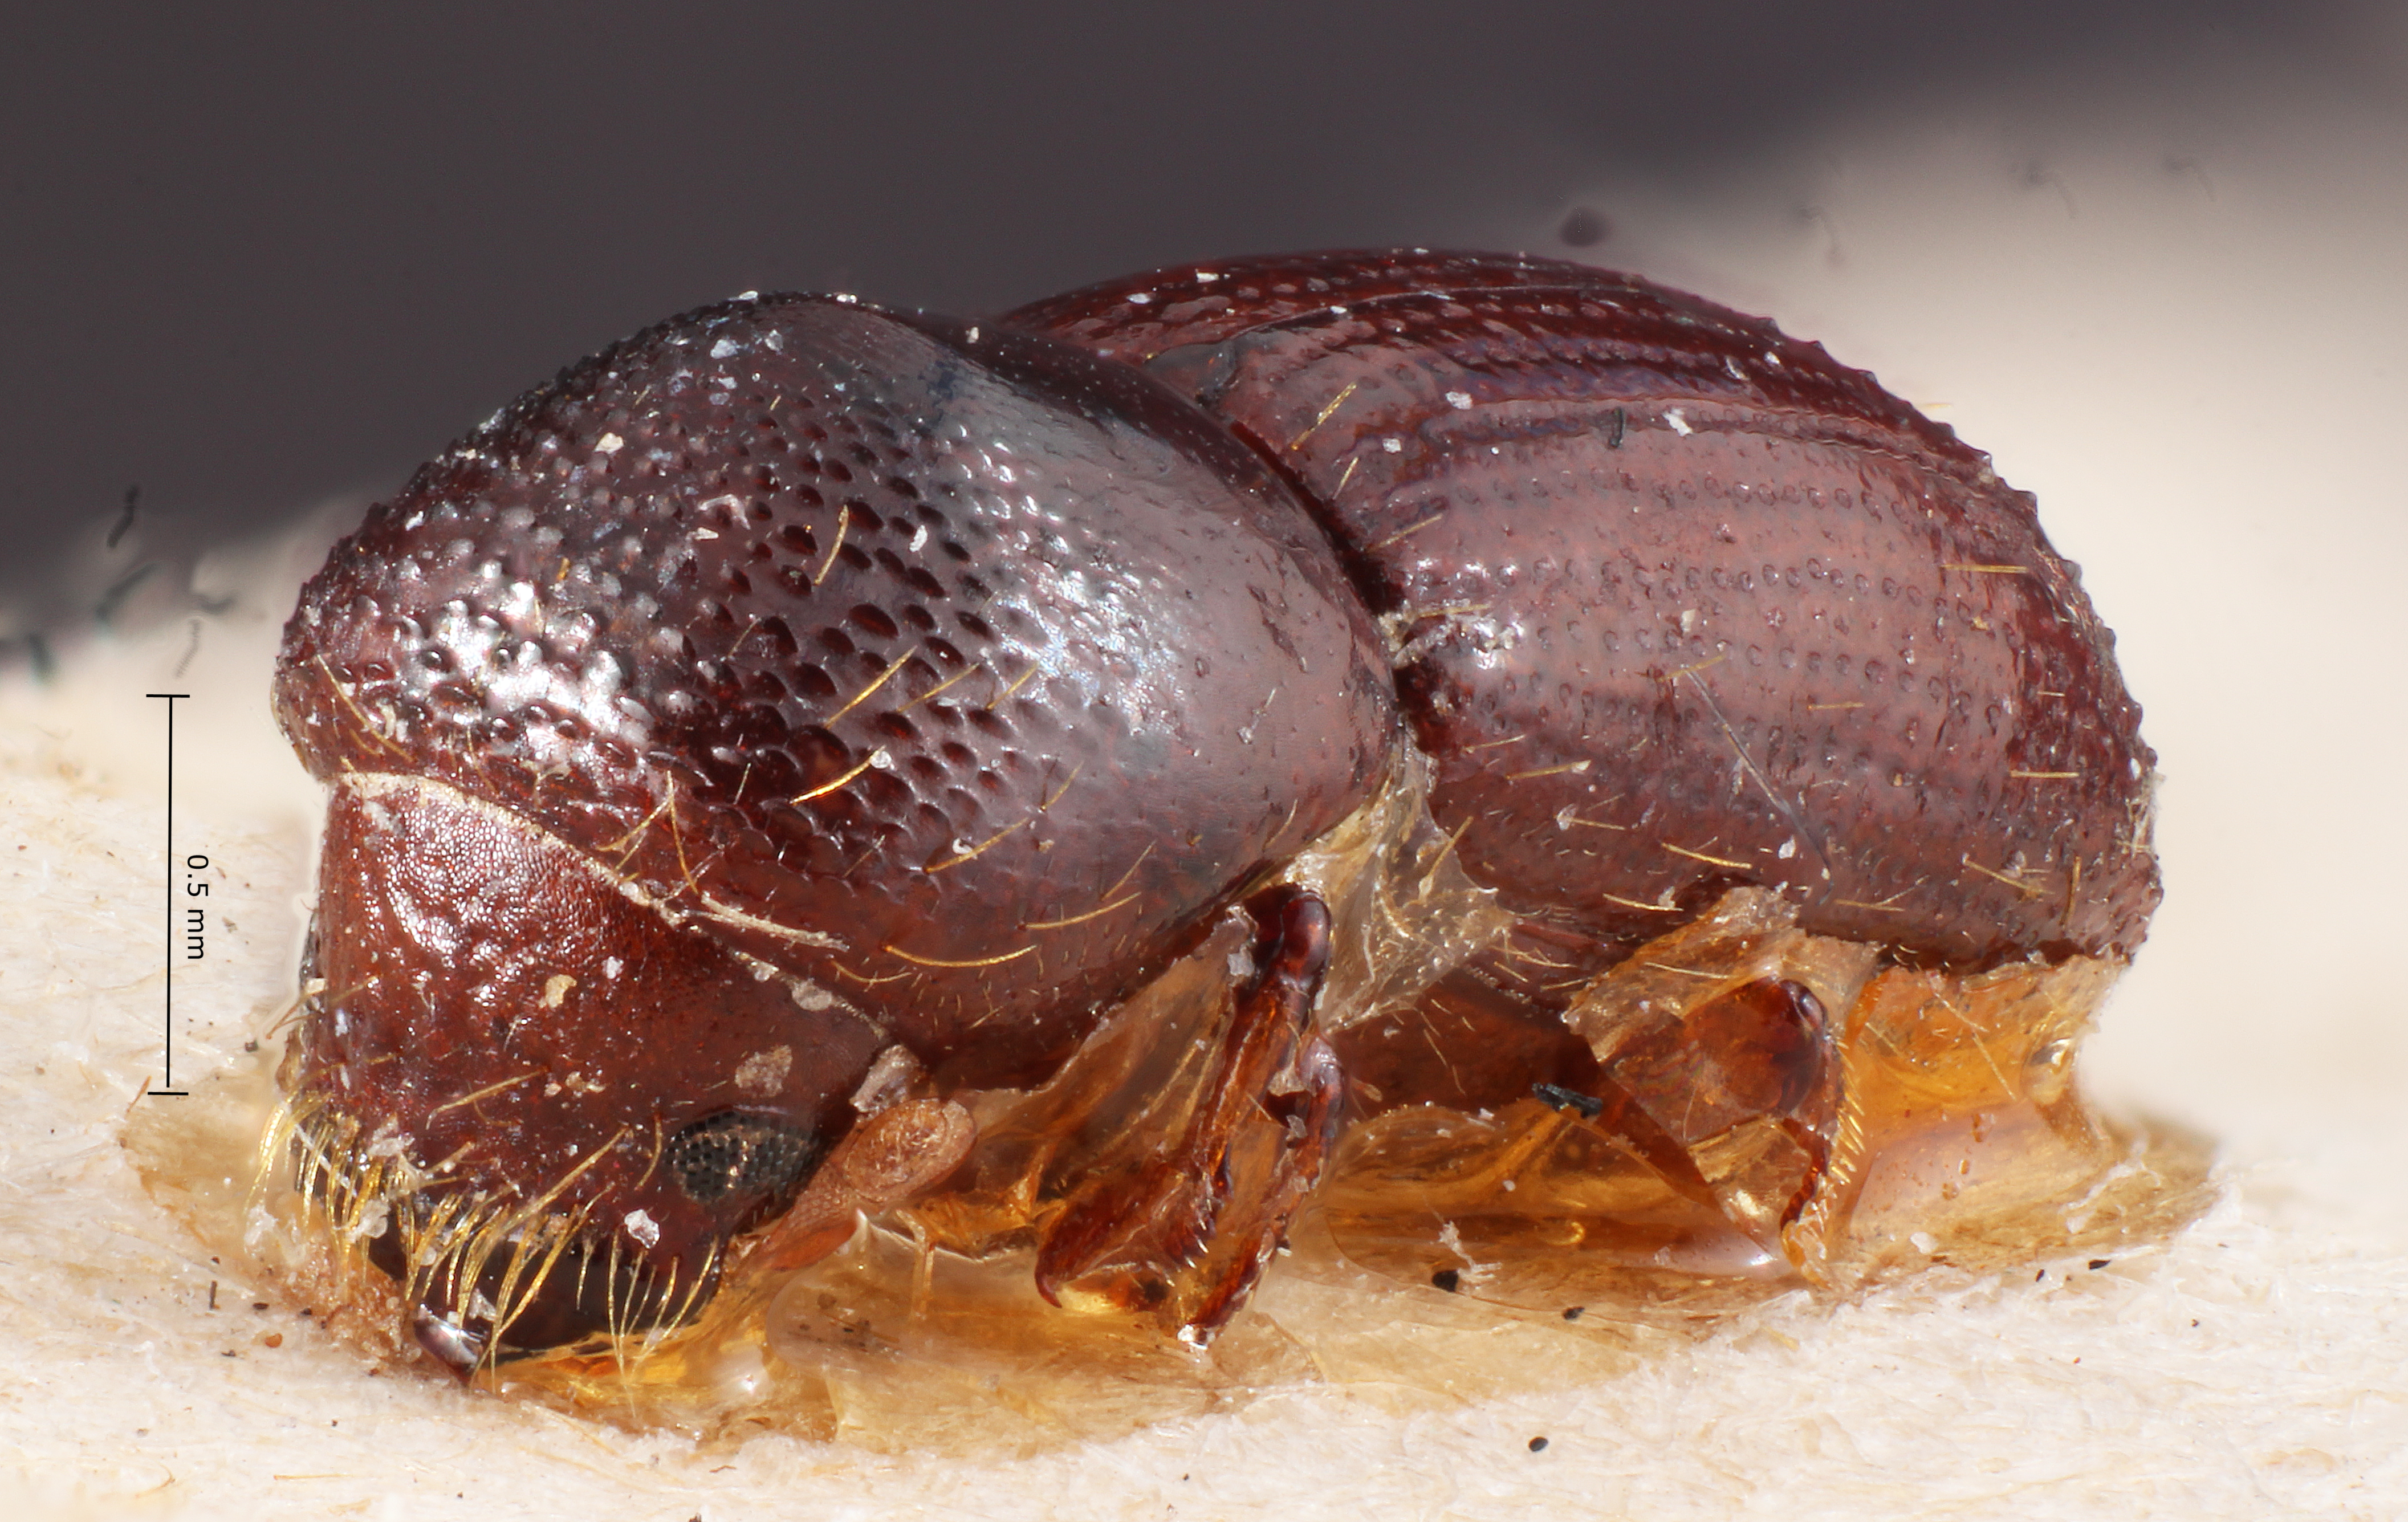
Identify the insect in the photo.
Xyleborus caraibicus
